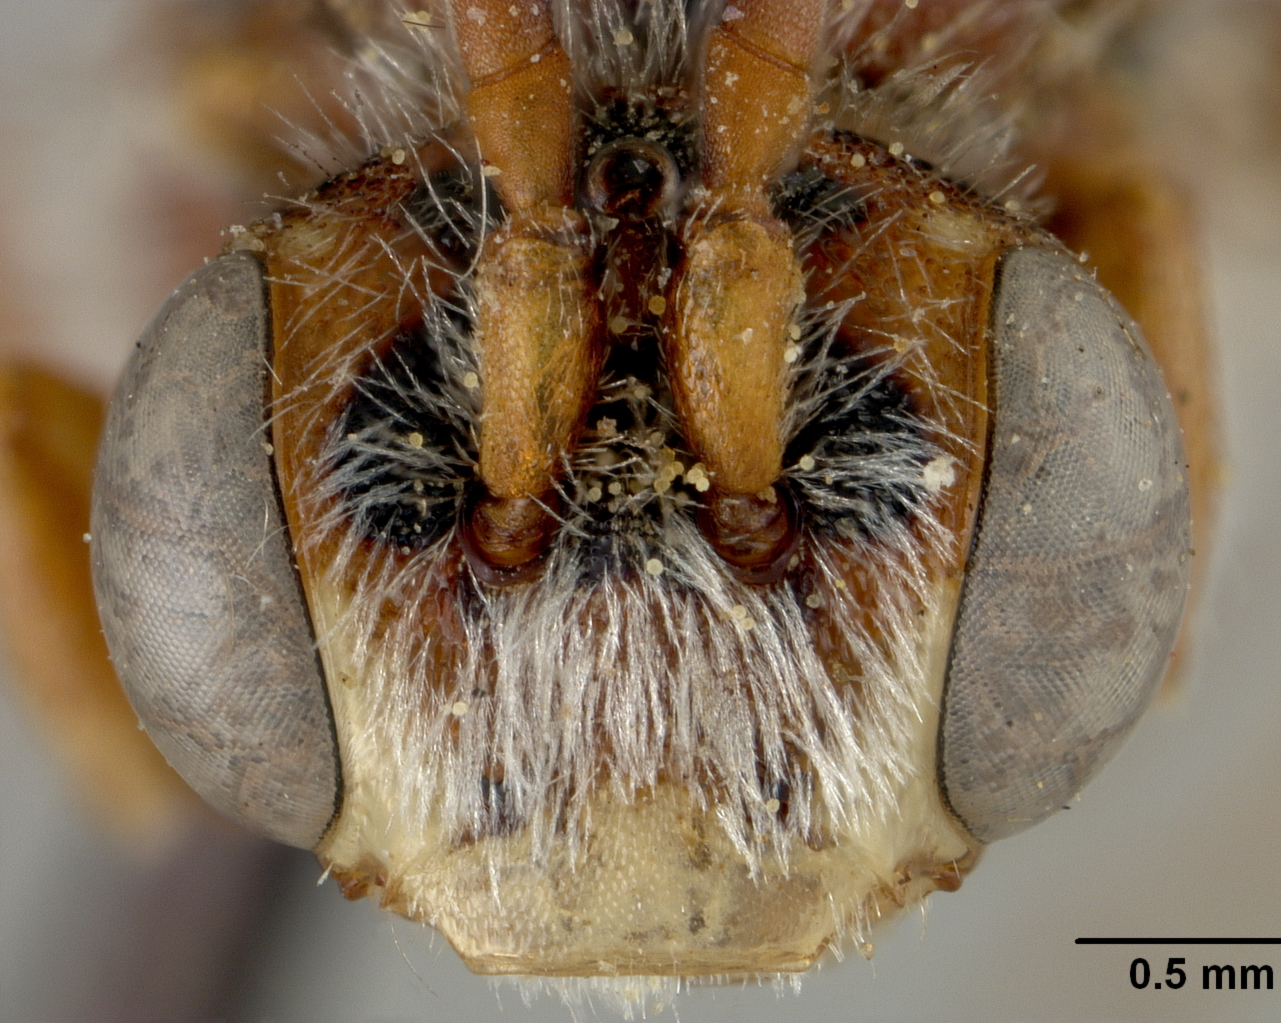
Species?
Nomada rubrella
